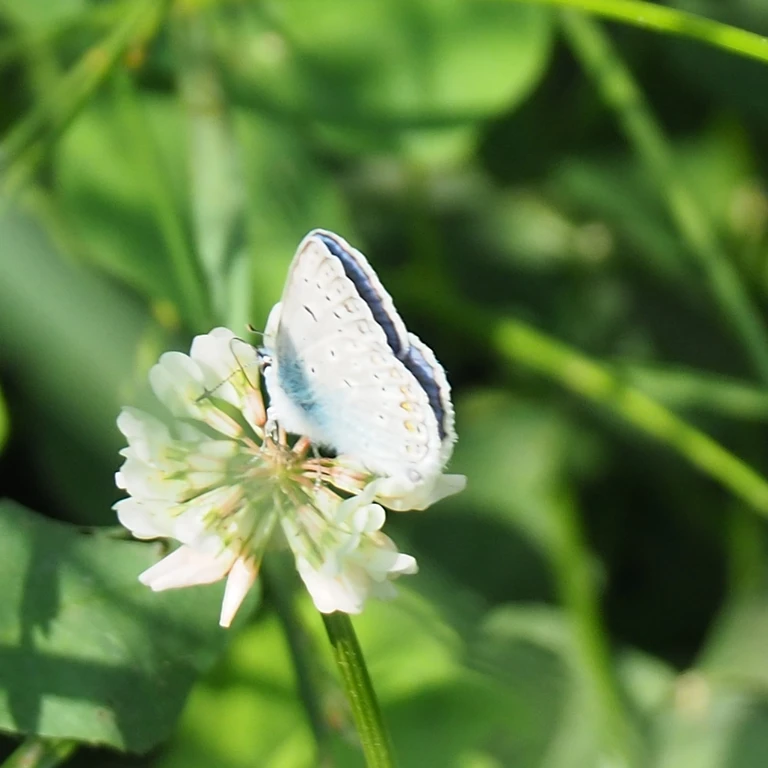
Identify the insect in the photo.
Polyommatus icarus
